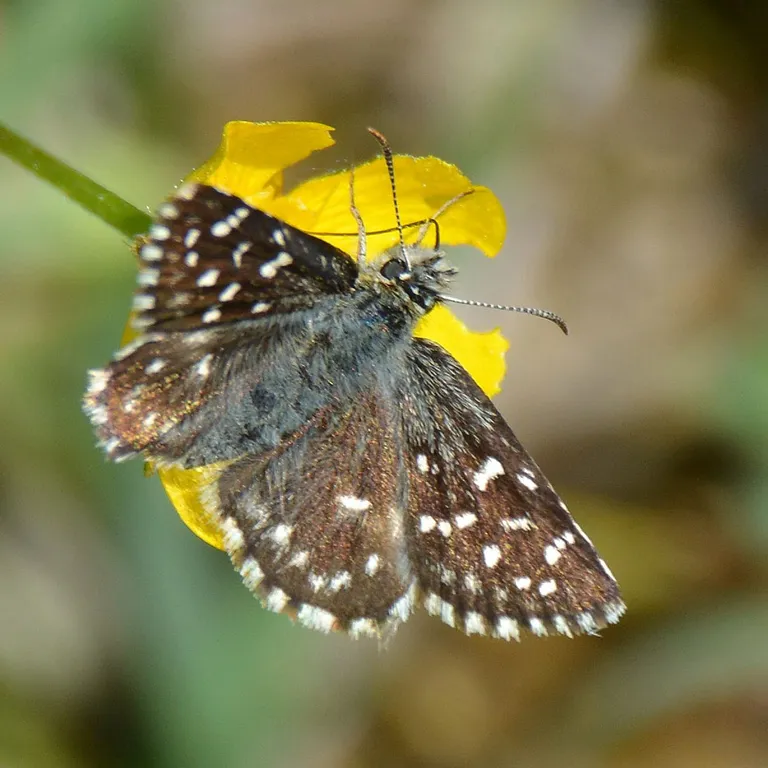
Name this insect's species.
Pyrgus malvae
